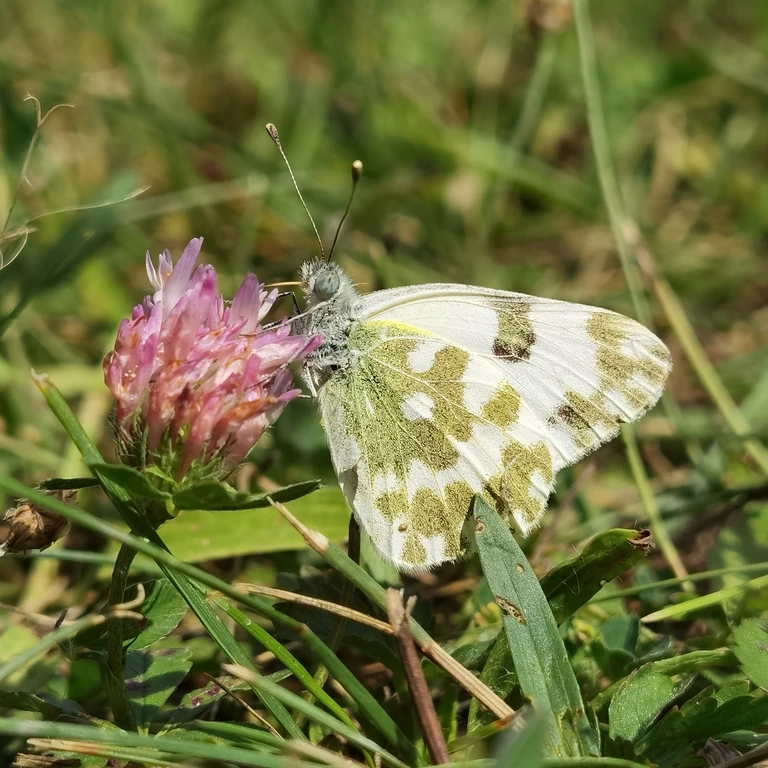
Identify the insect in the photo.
Pontia edusa
